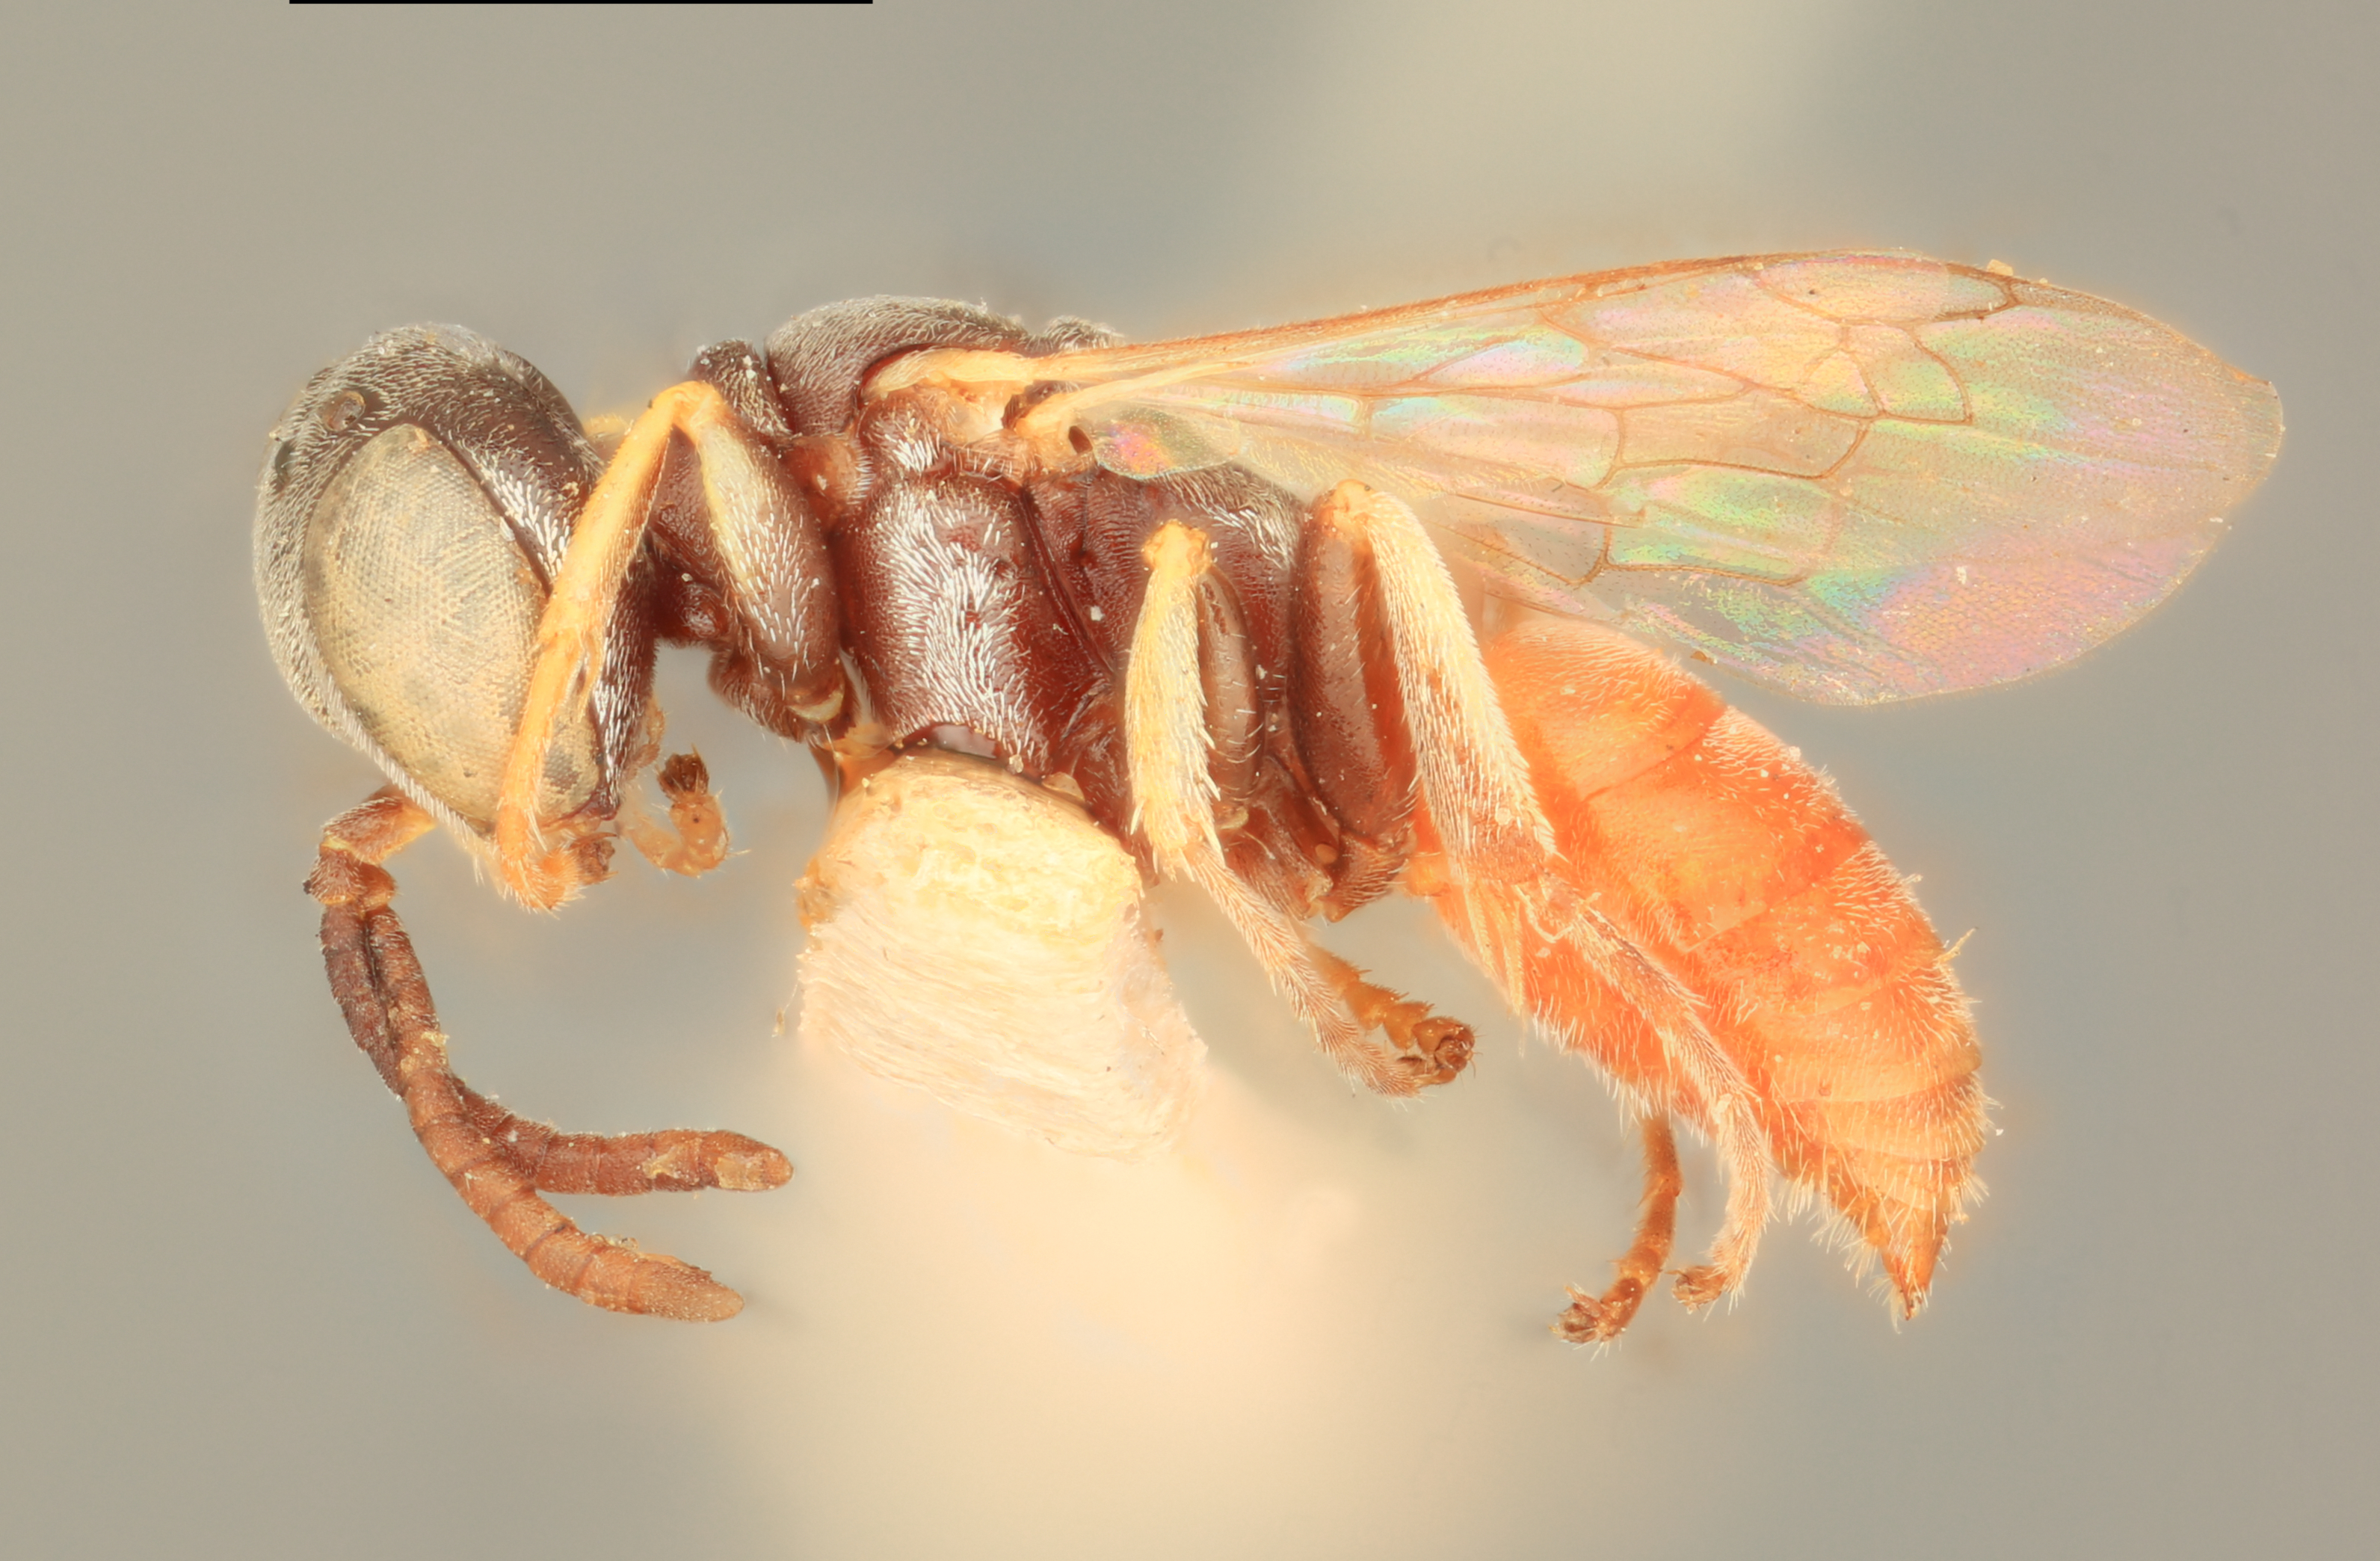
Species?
Plenoculus abdominalis
